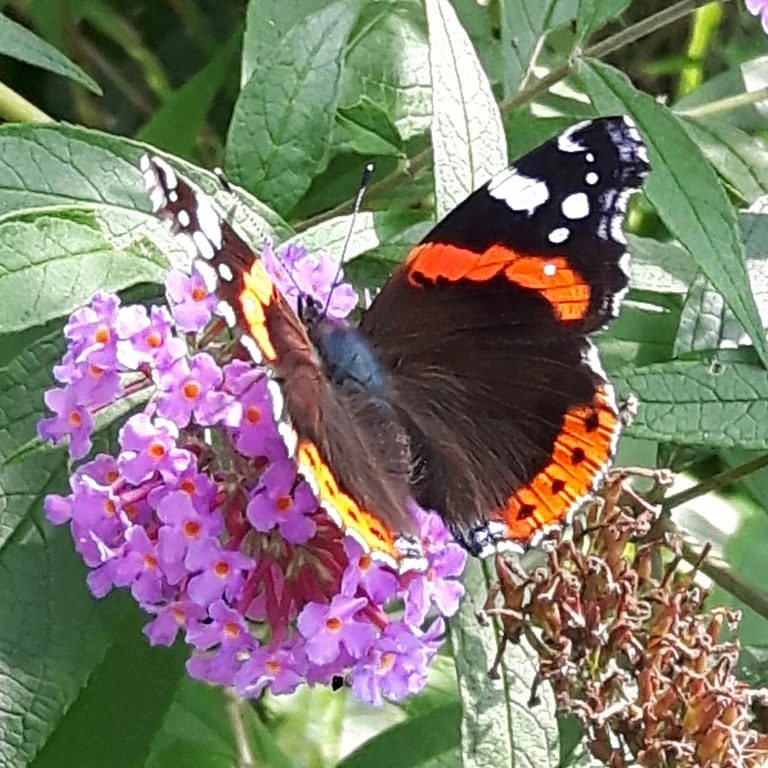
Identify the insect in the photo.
Vanessa atalanta
